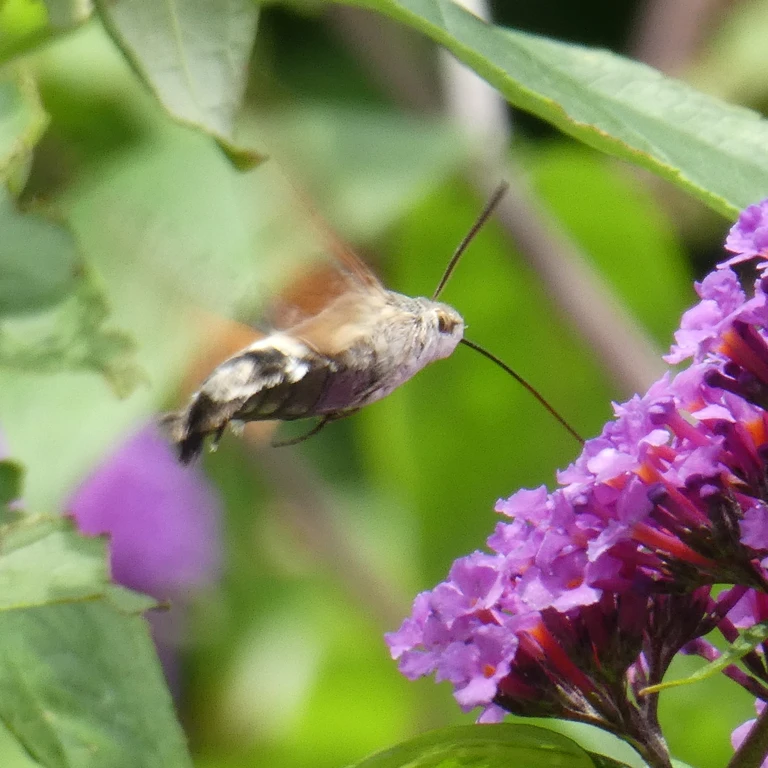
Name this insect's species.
Macroglossum stellatarum
